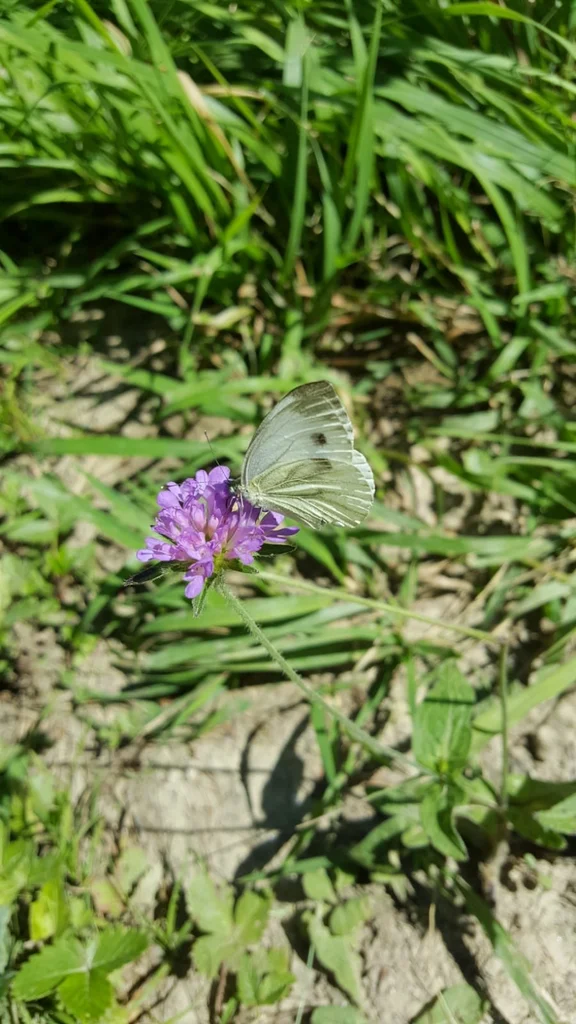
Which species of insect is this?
Pieris napi
